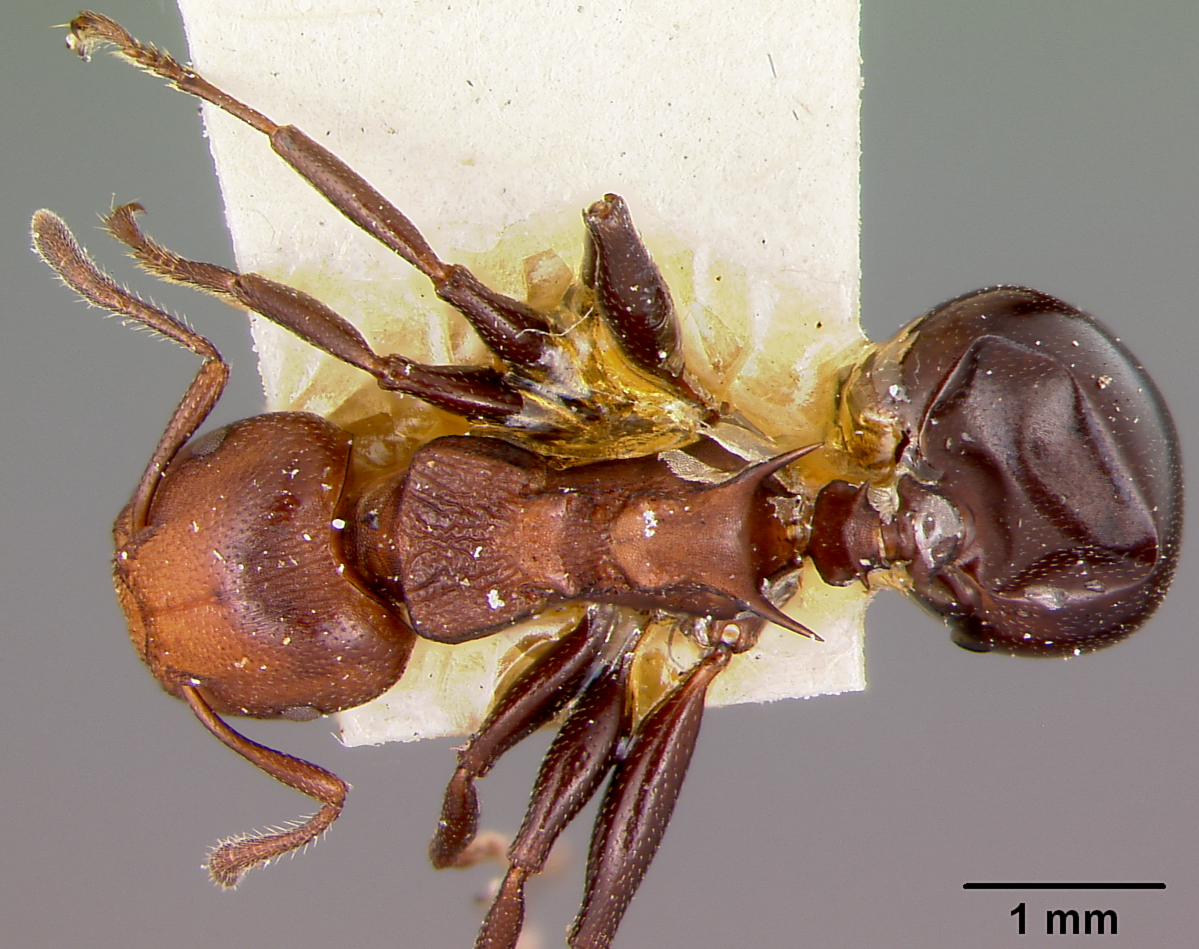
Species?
Atopomyrmex mocquerysi
